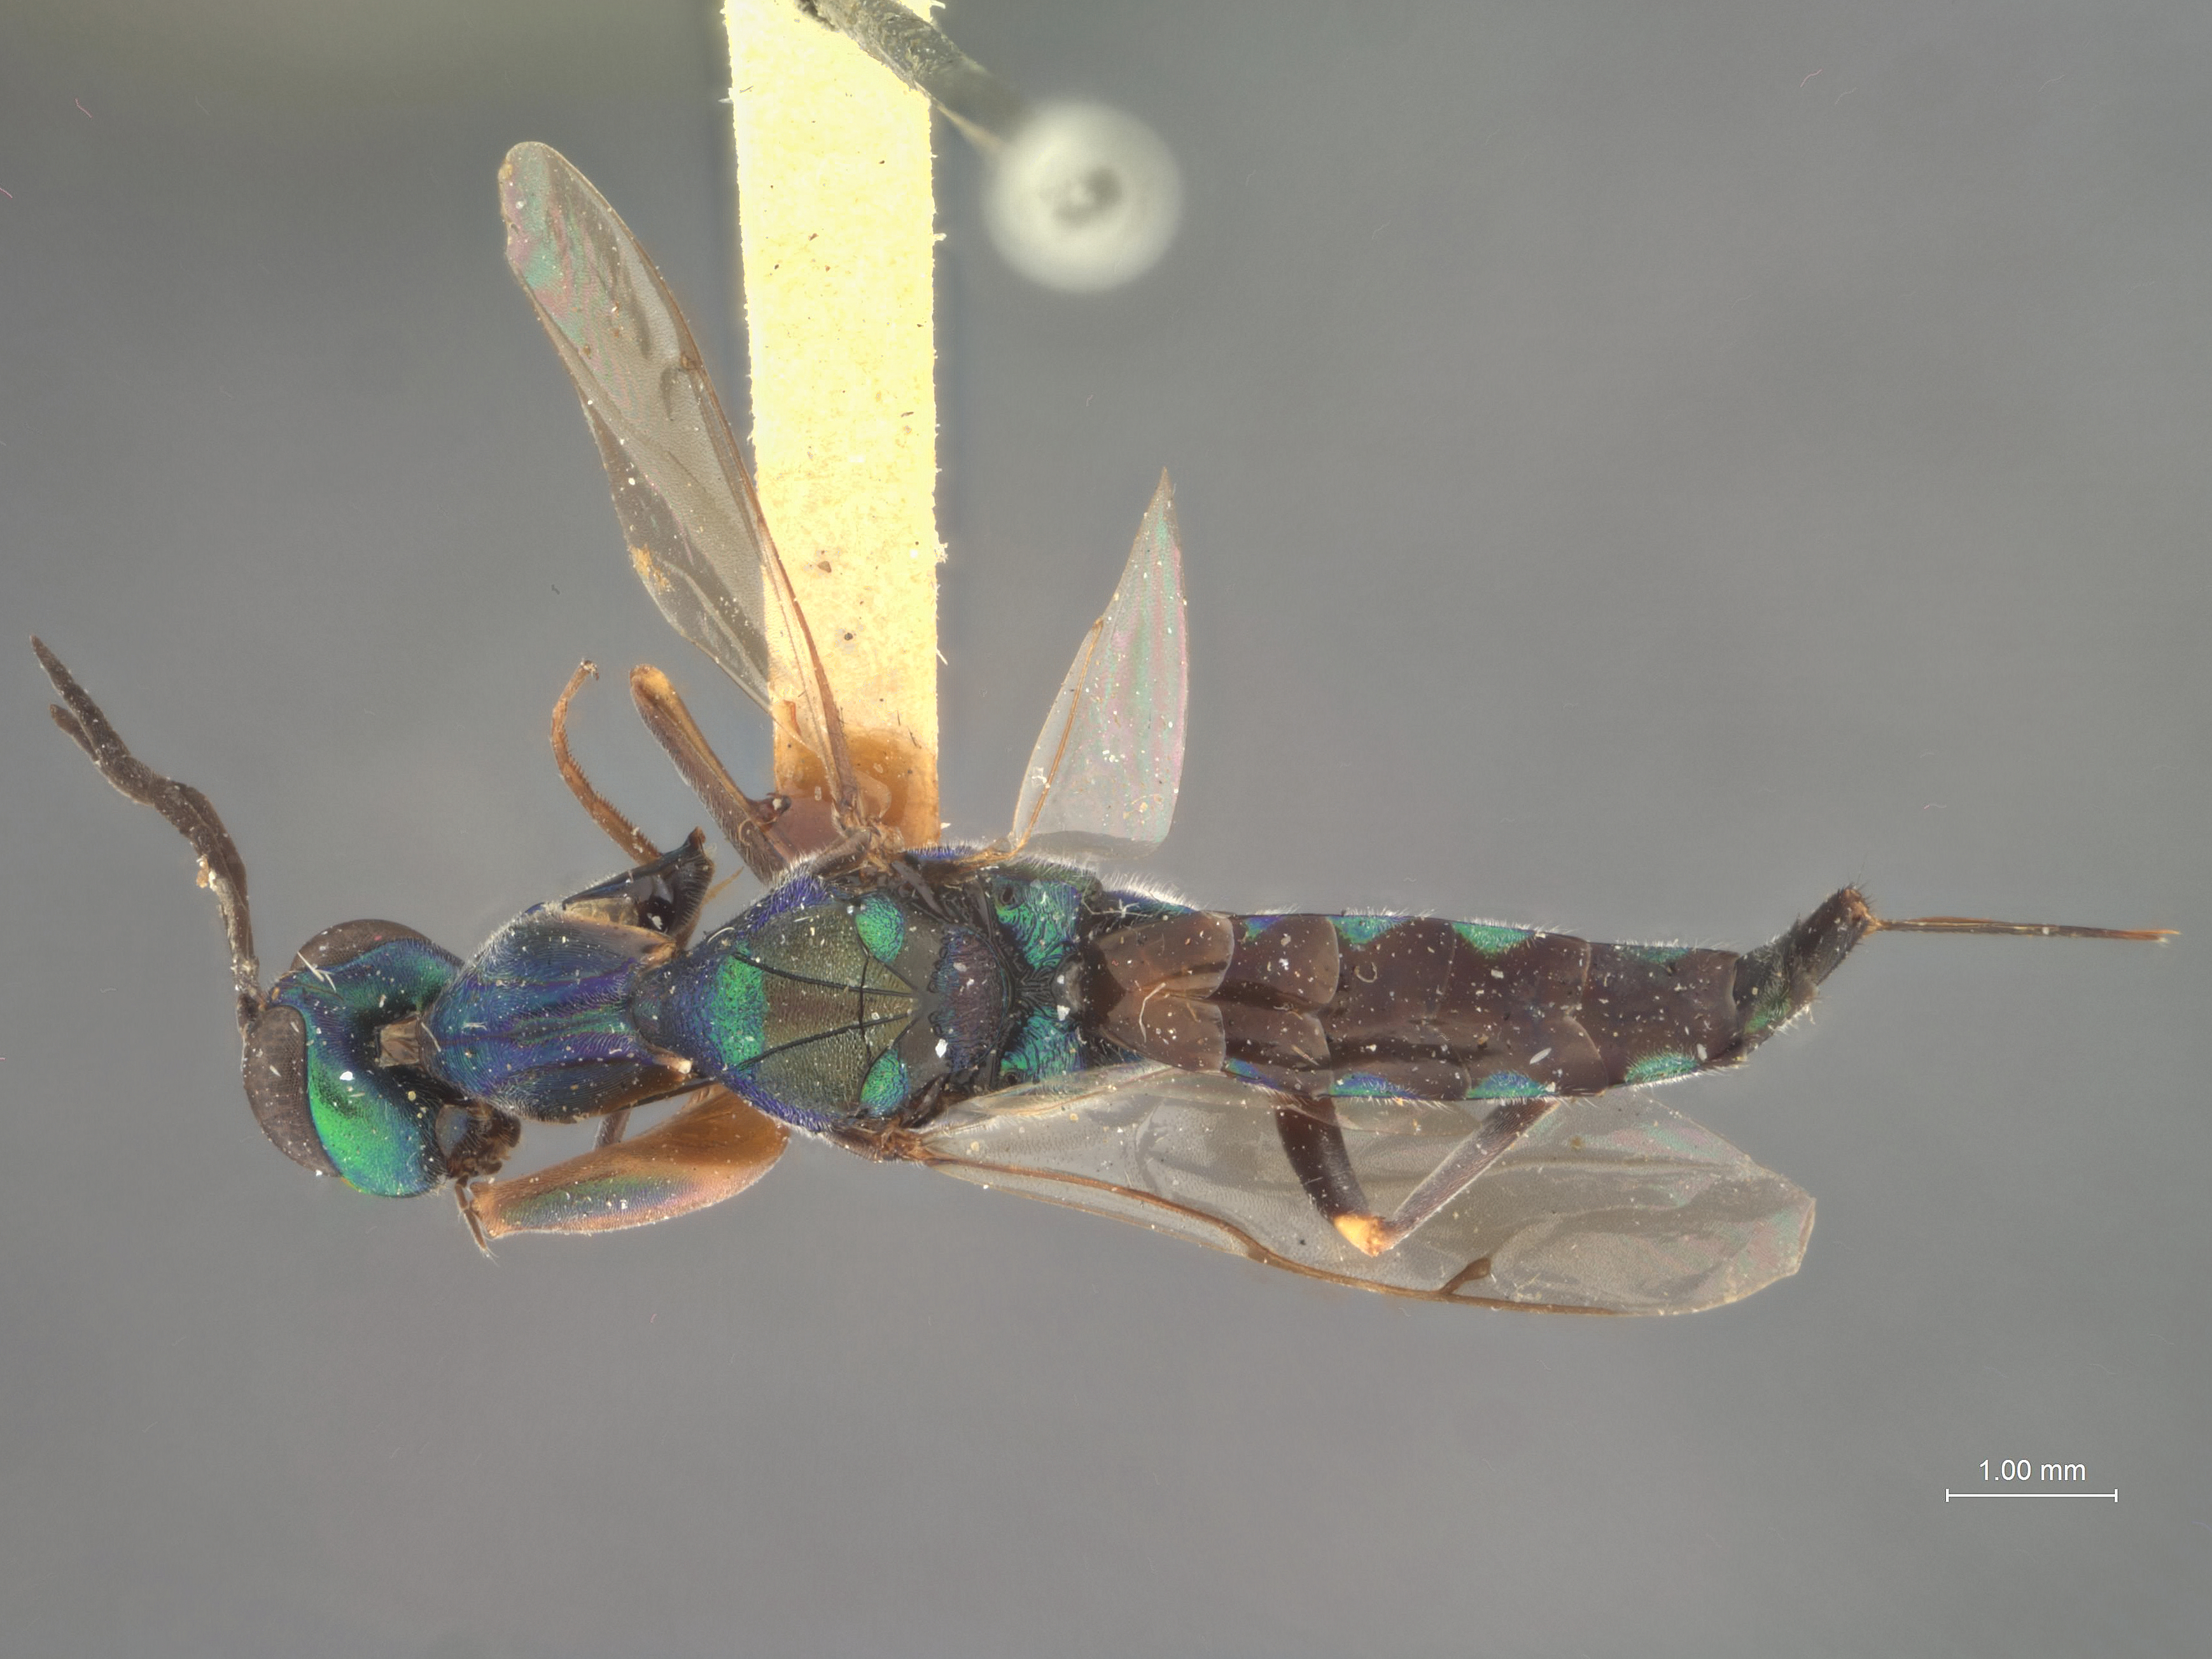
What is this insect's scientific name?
Oodera ornata
